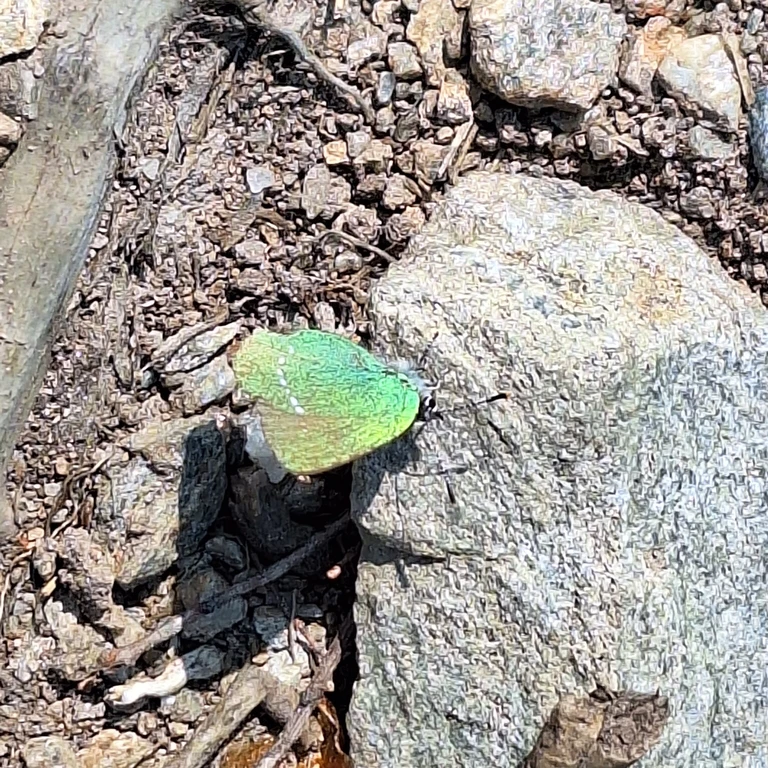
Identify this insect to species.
Callophrys rubi
